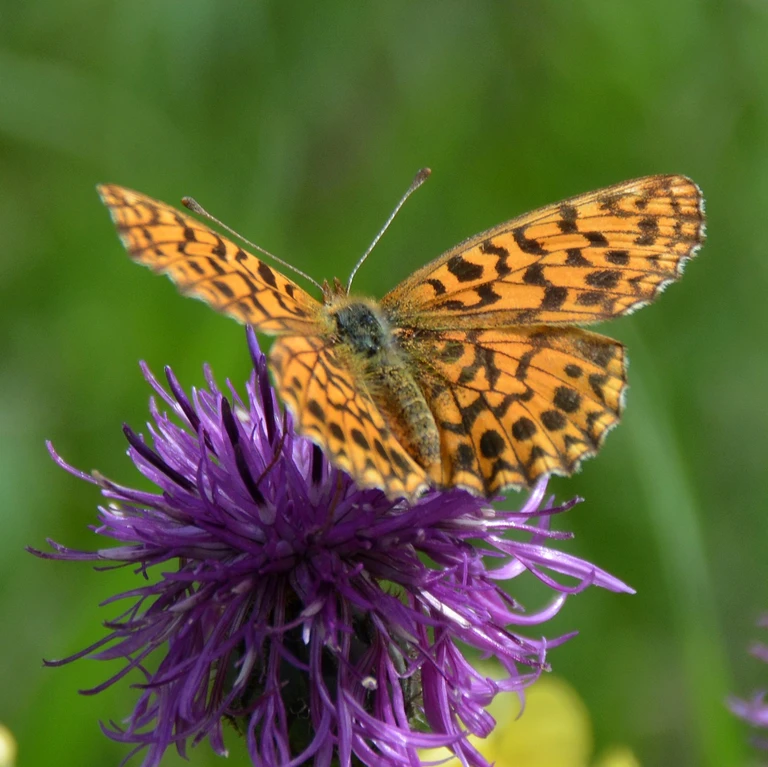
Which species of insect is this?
Boloria dia
